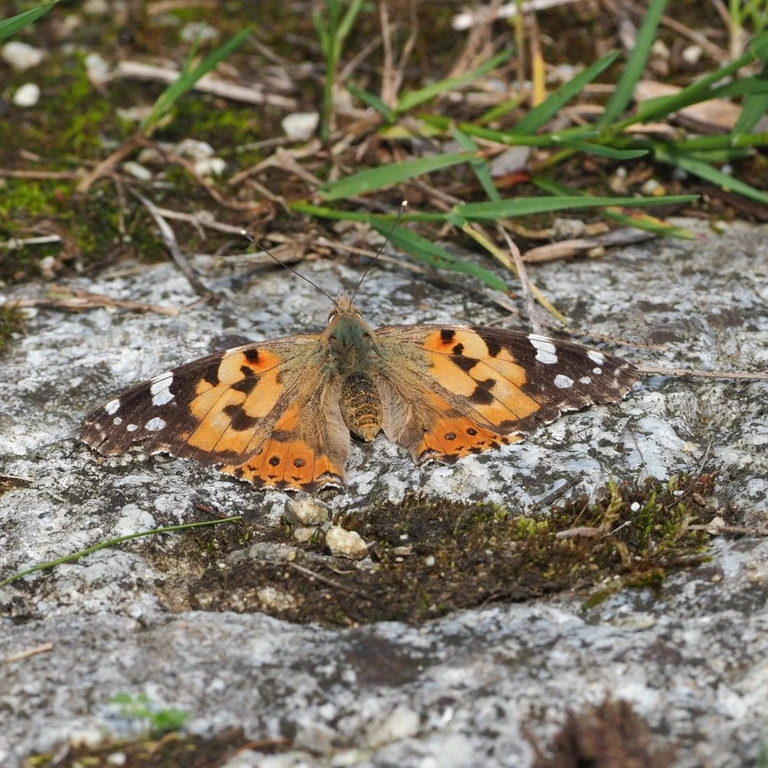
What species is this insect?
Vanessa cardui
